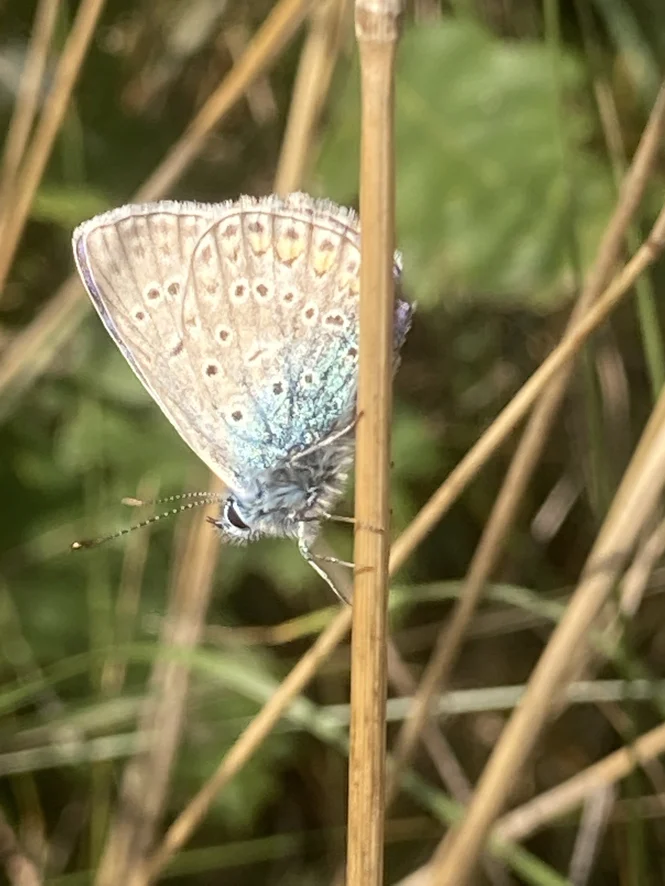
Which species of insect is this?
Polyommatus icarus
